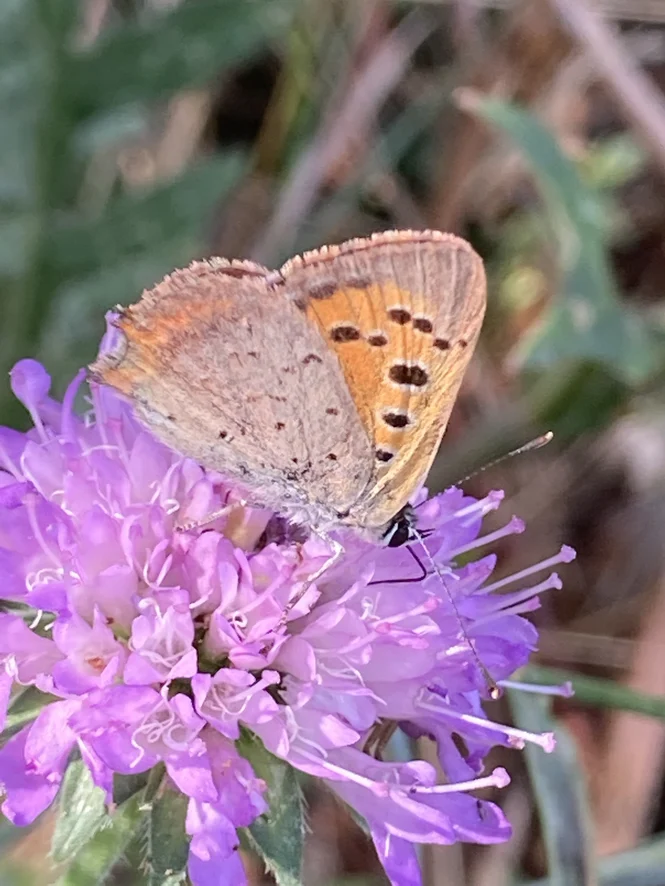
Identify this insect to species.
Lycaena phlaeas
